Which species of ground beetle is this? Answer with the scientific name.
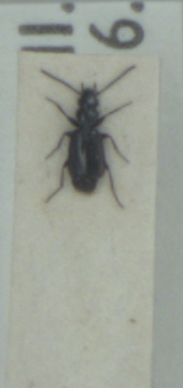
Microlestes maurus
